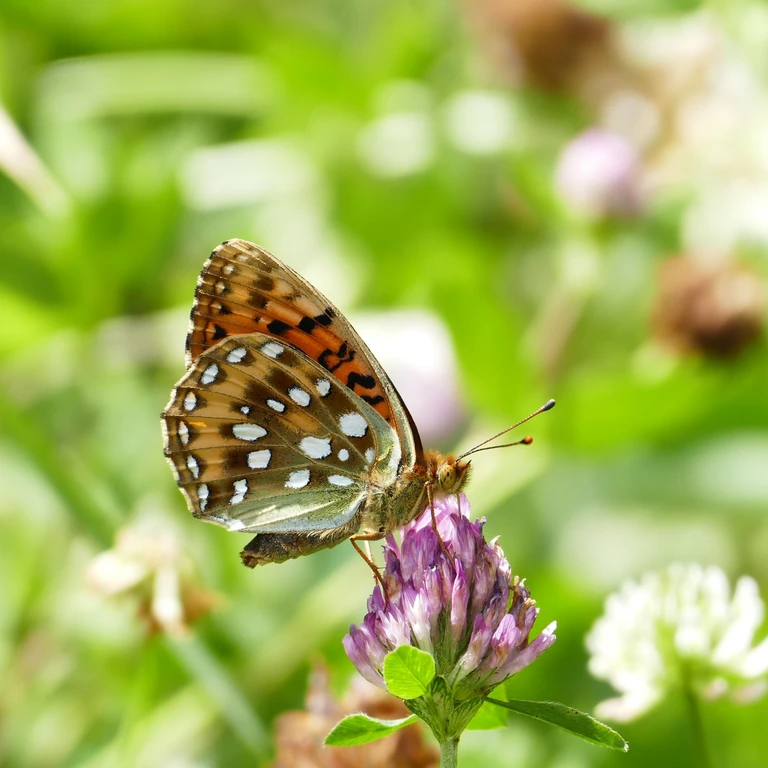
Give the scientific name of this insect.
Speyeria aglaja
